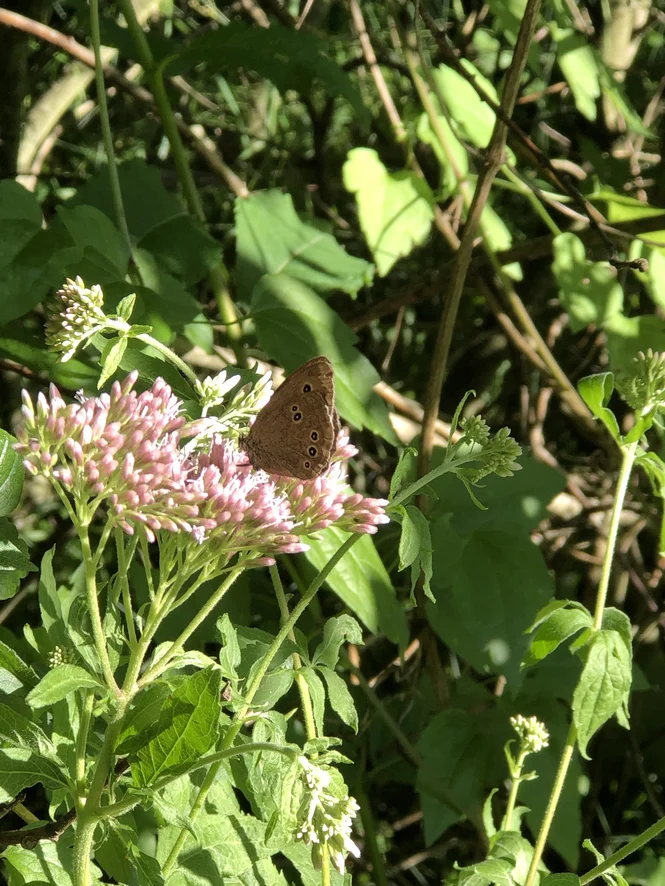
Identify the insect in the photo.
Aphantopus hyperantus
